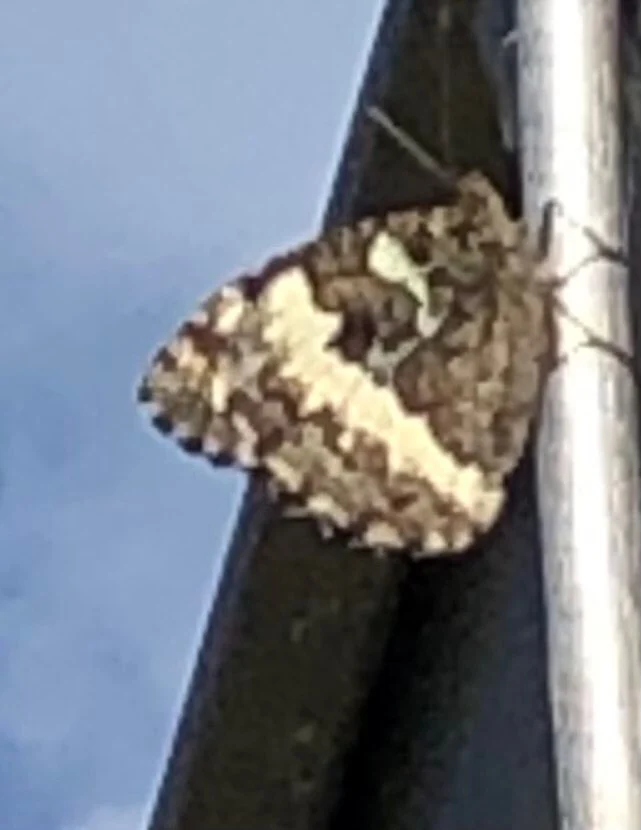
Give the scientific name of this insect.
Brintesia circe
